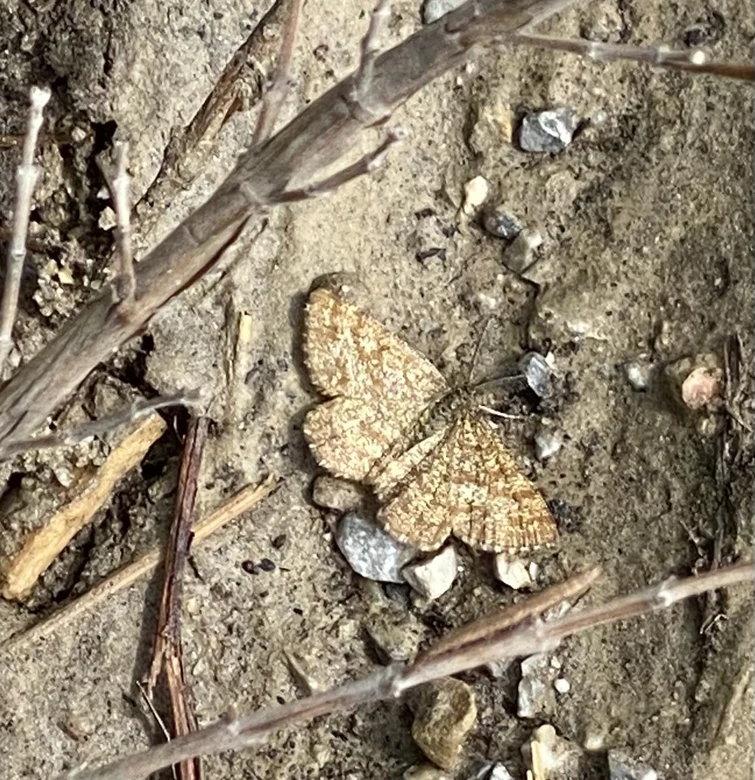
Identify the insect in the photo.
Ematurga atomaria
